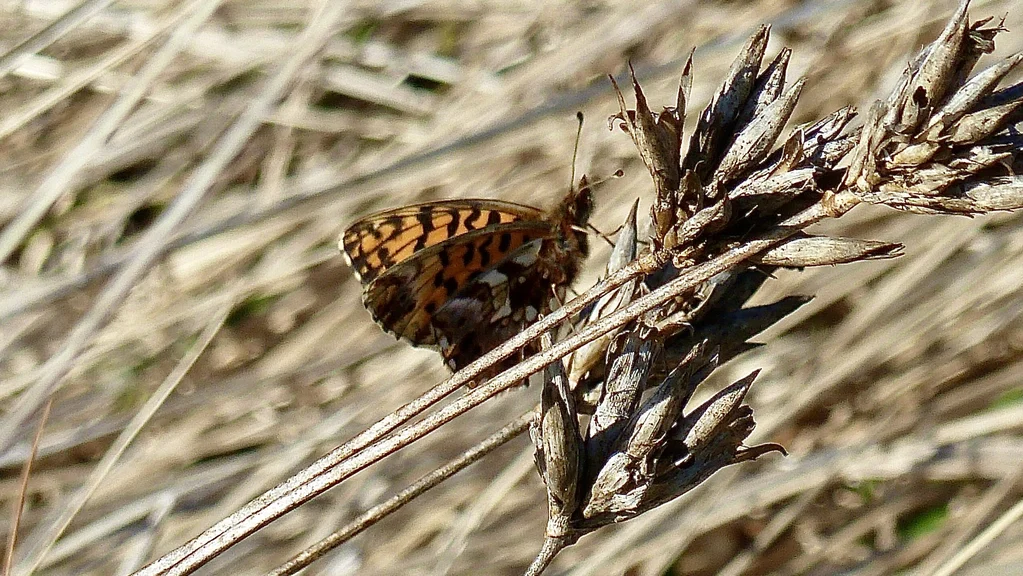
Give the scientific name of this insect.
Boloria dia
